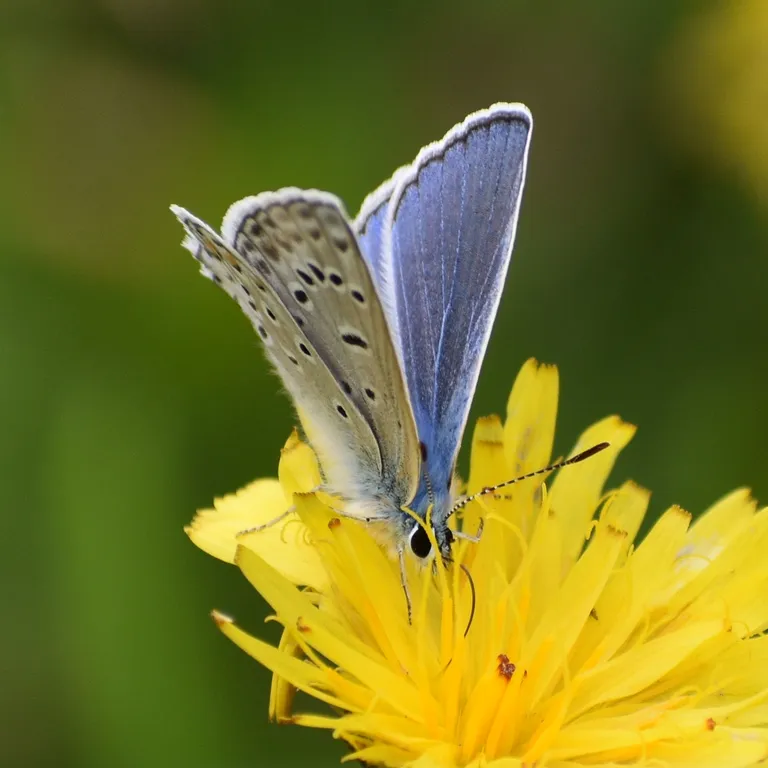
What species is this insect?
Polyommatus icarus
